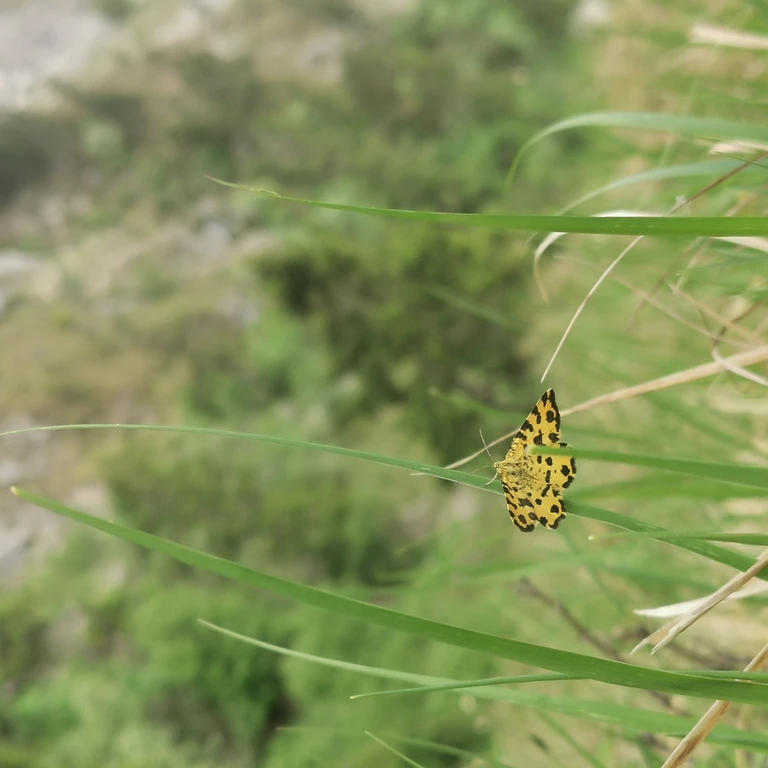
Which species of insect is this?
Pseudopanthera macularia
